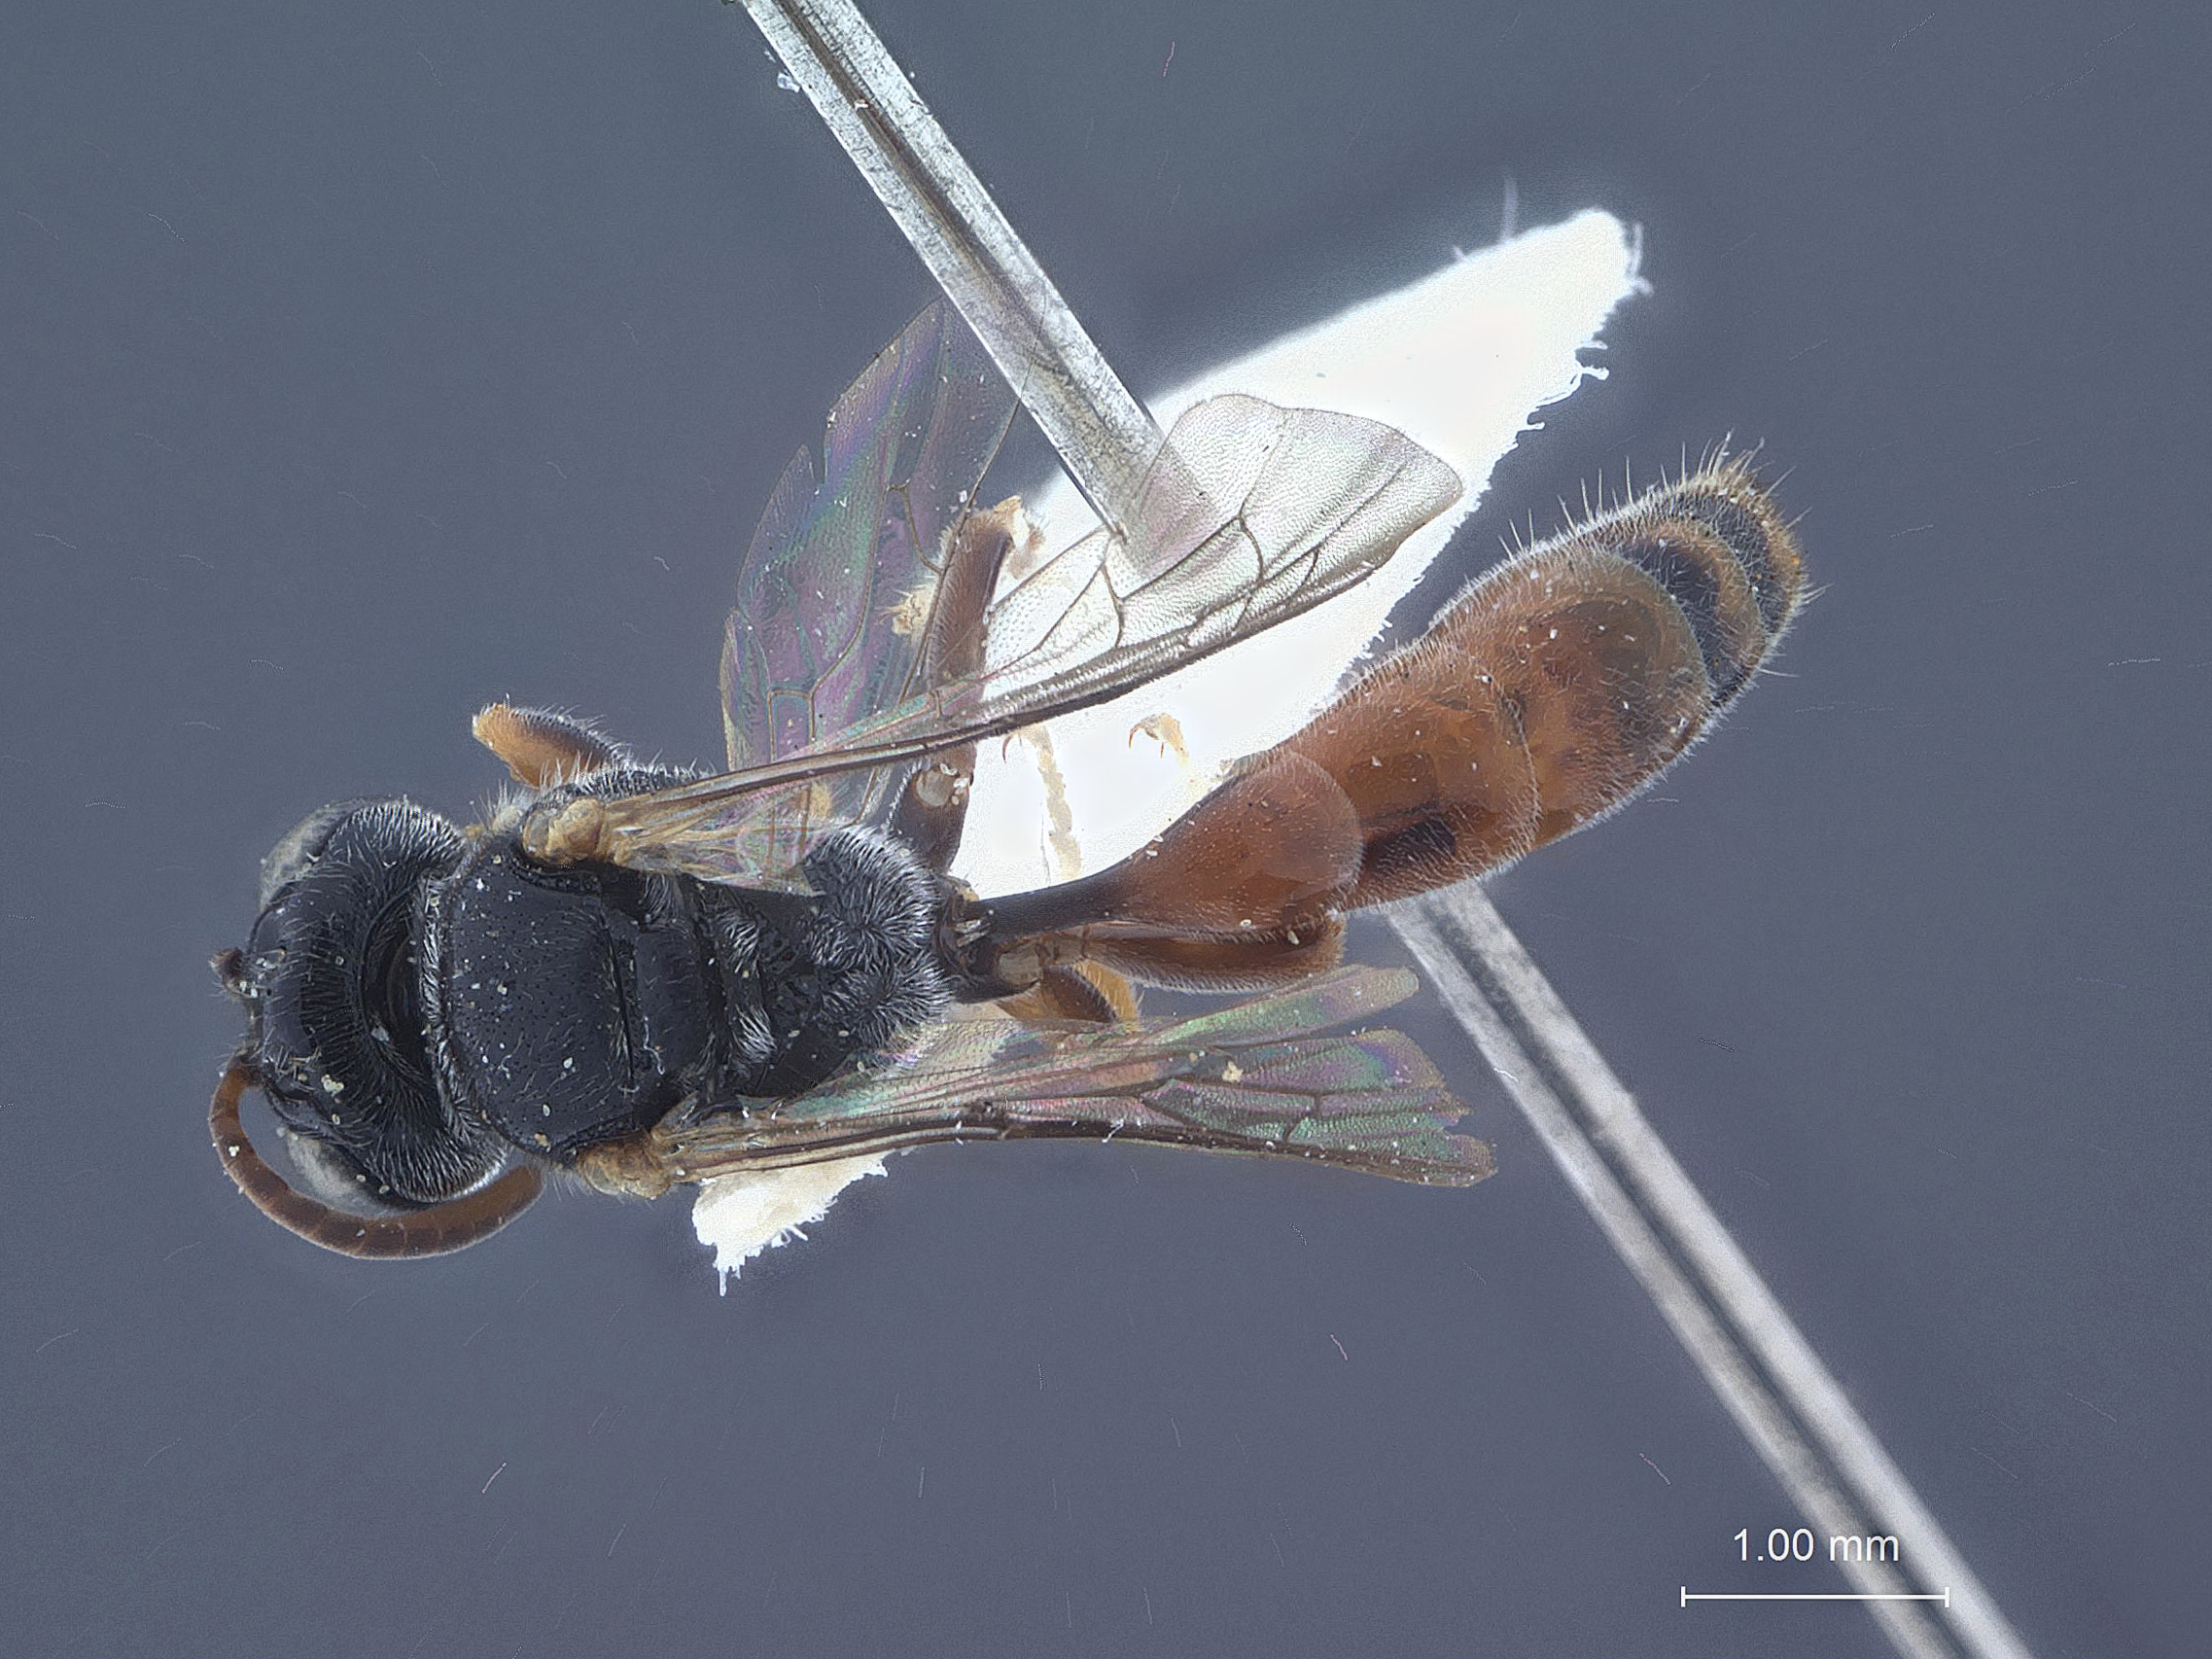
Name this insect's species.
Pluto rotundus
